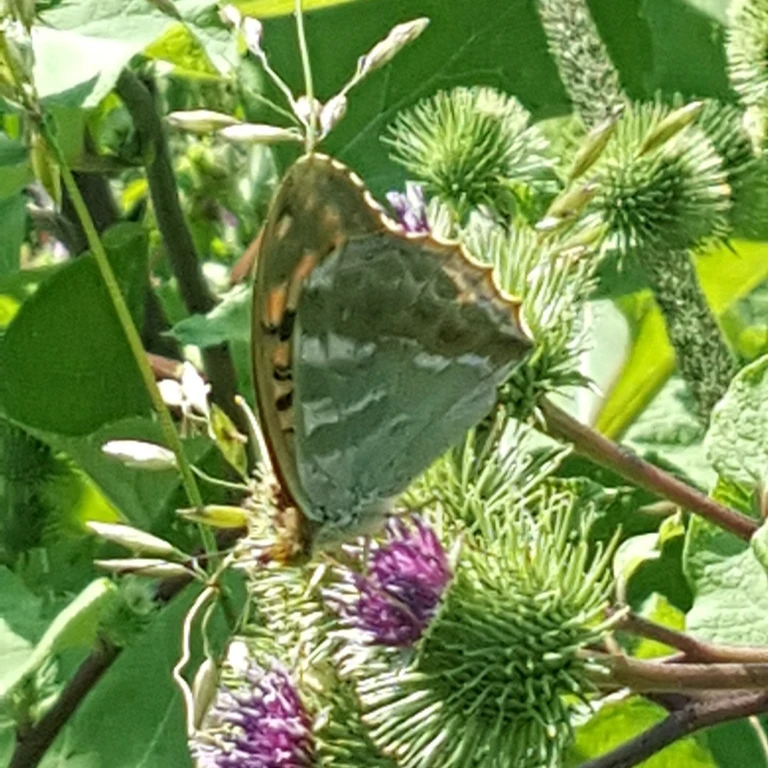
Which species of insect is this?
Argynnis paphia
